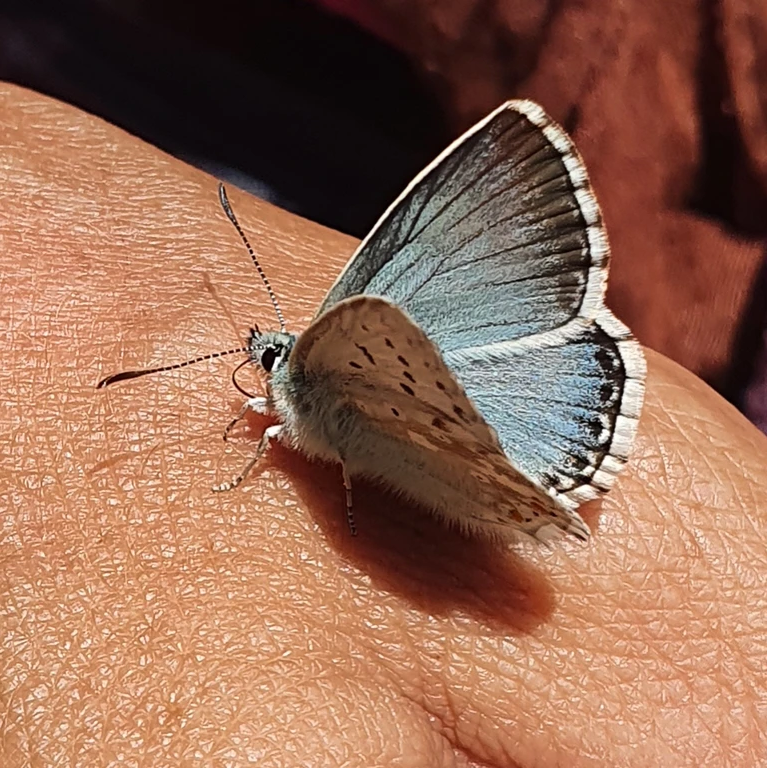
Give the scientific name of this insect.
Lysandra coridon
